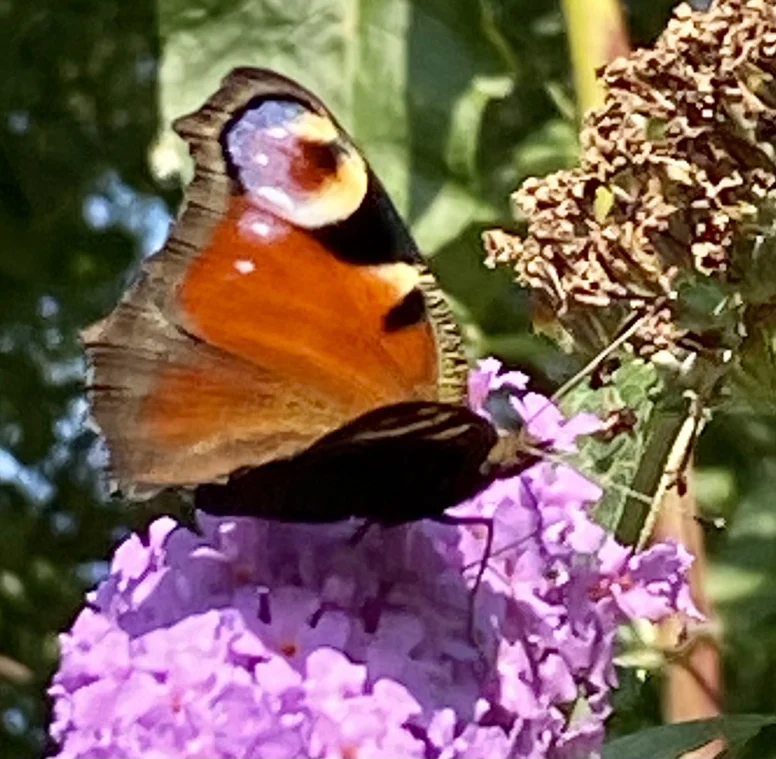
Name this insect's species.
Aglais io
